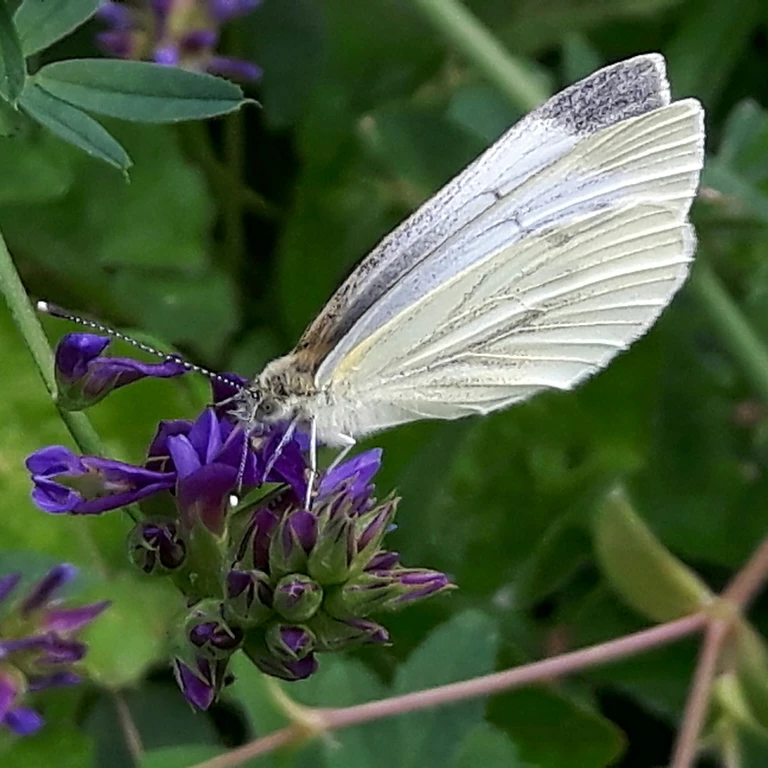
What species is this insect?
Pieris napi
